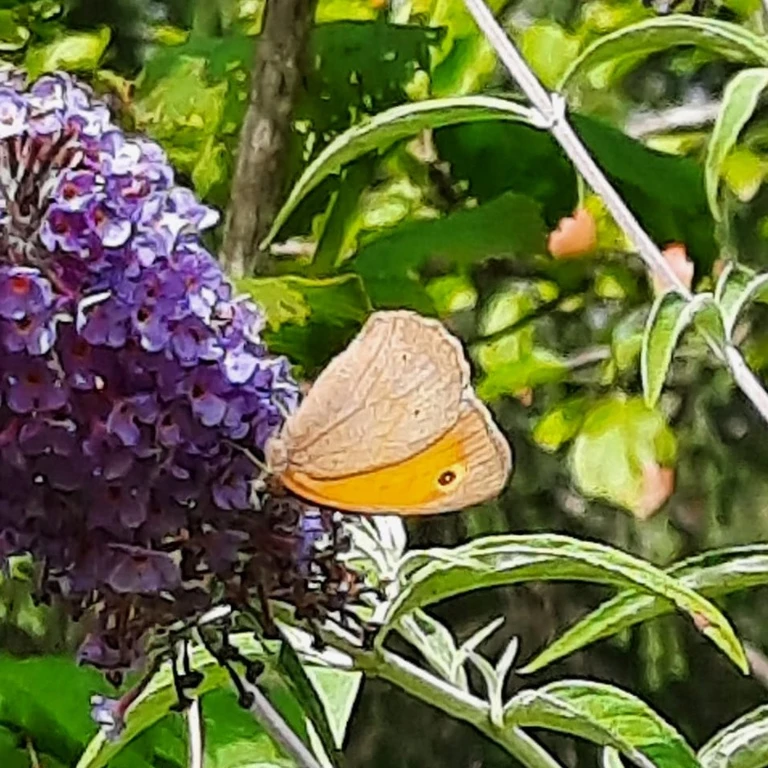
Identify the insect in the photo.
Maniola jurtina
